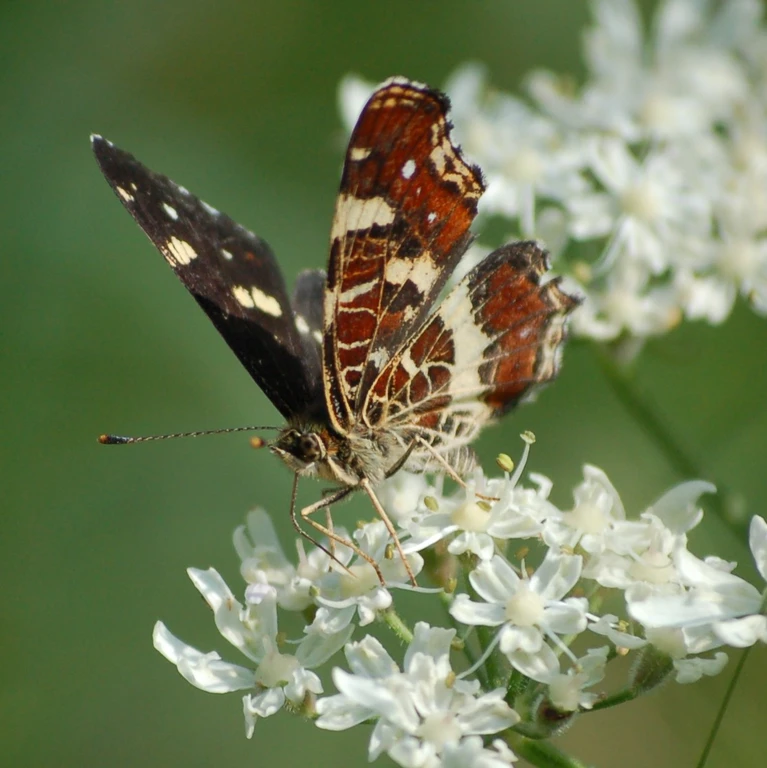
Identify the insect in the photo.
Araschnia levana
